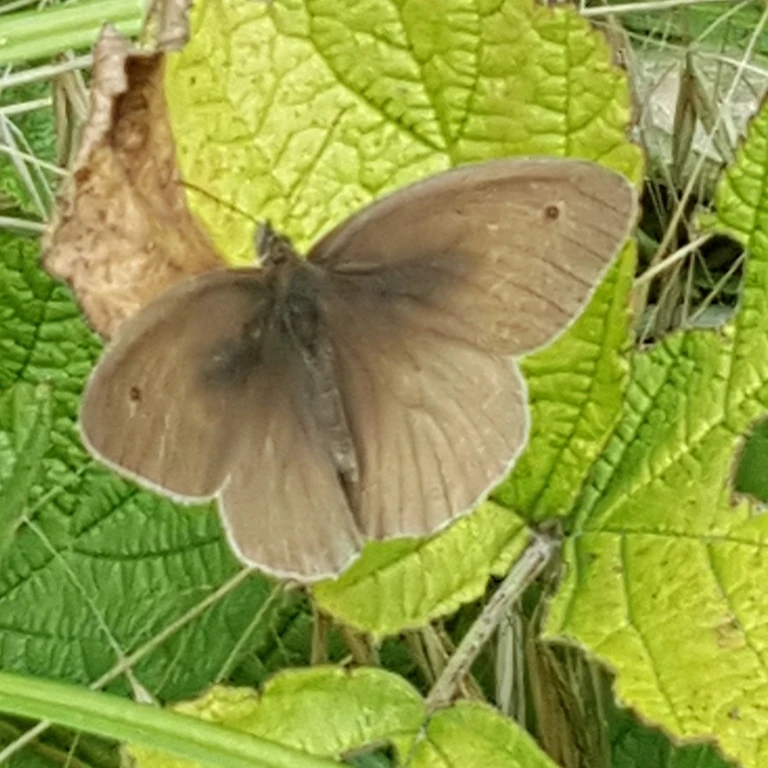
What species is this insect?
Maniola jurtina
